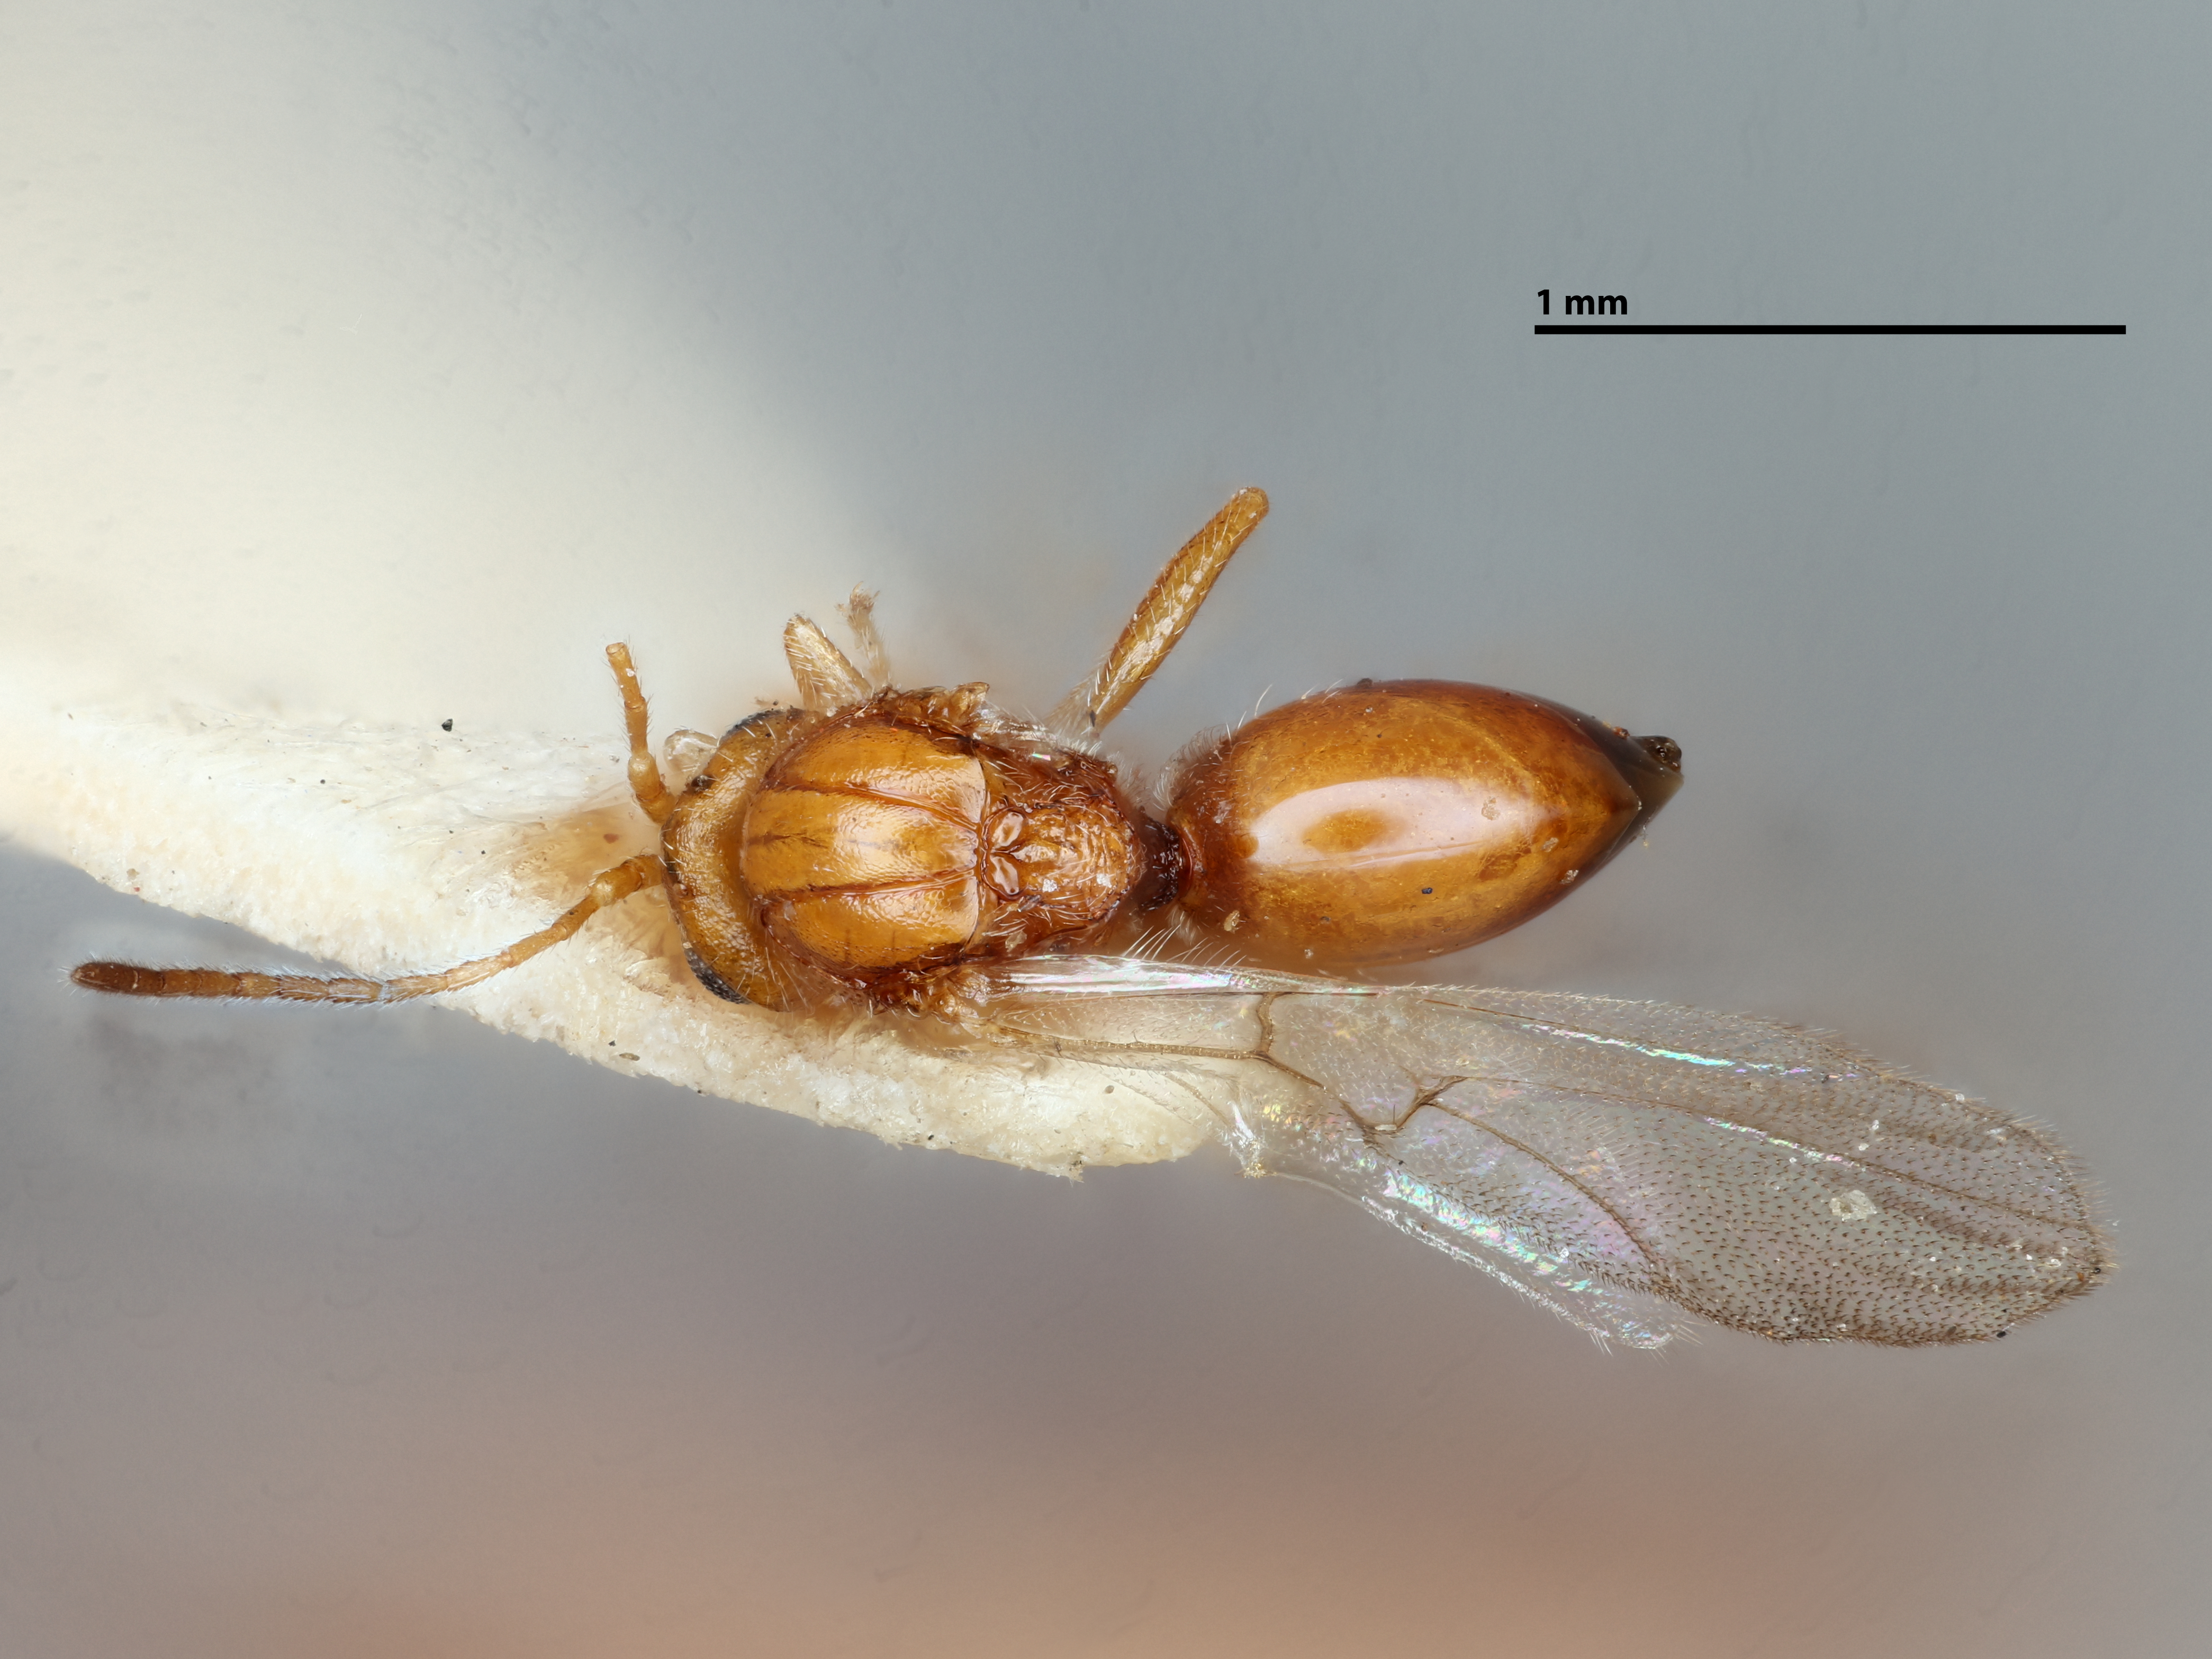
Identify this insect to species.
Andricus scutella
